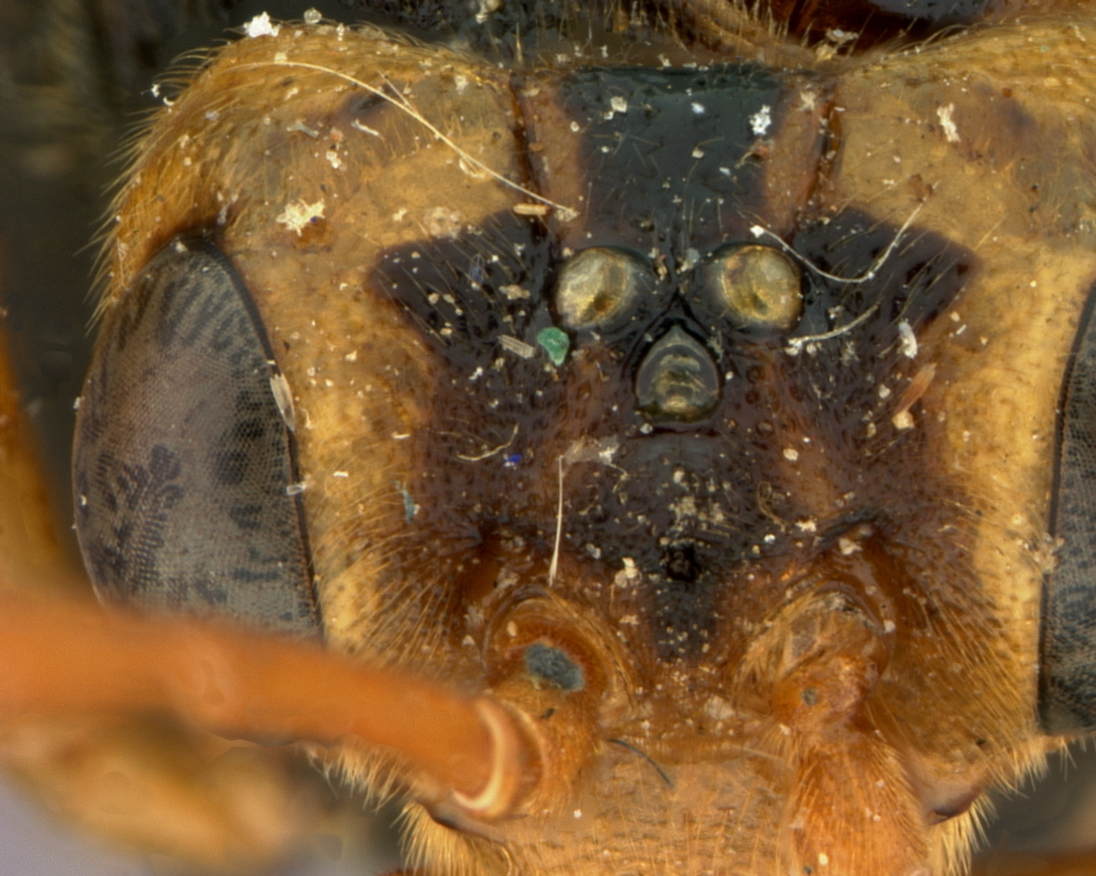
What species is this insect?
Tenthredo platycerus
